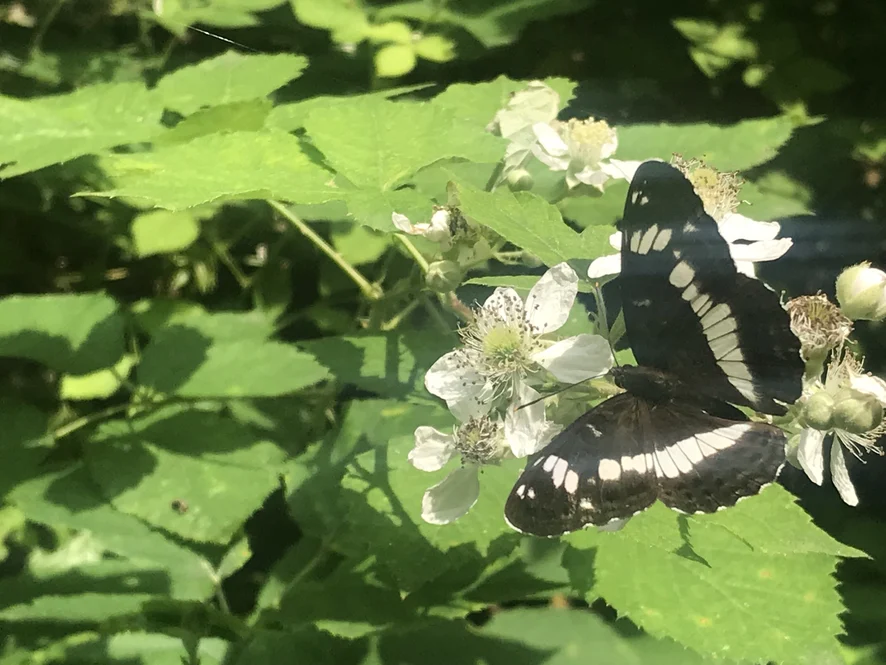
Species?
Limenitis camilla (also Ladoga camilla)
